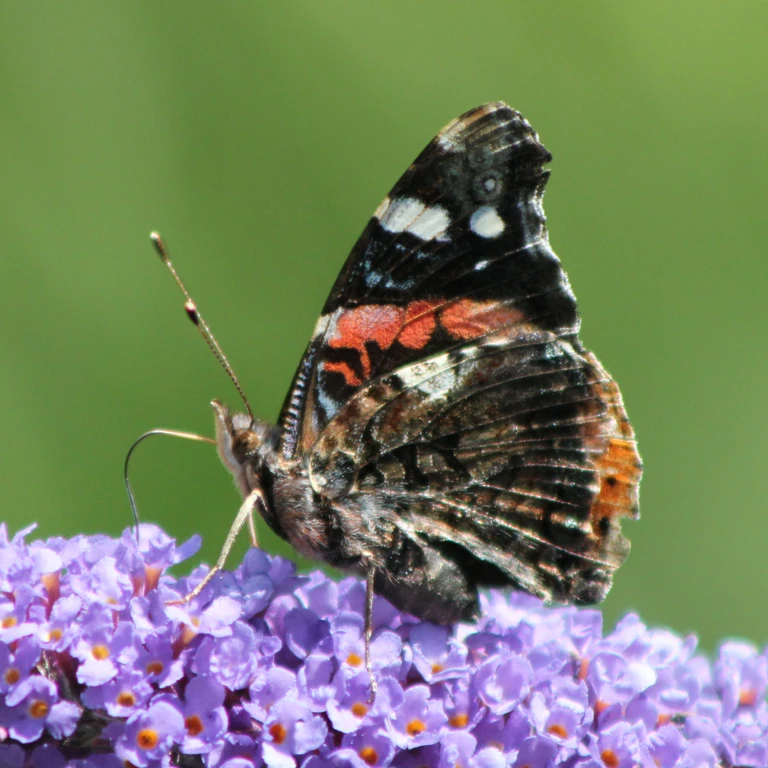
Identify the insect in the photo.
Vanessa atalanta
